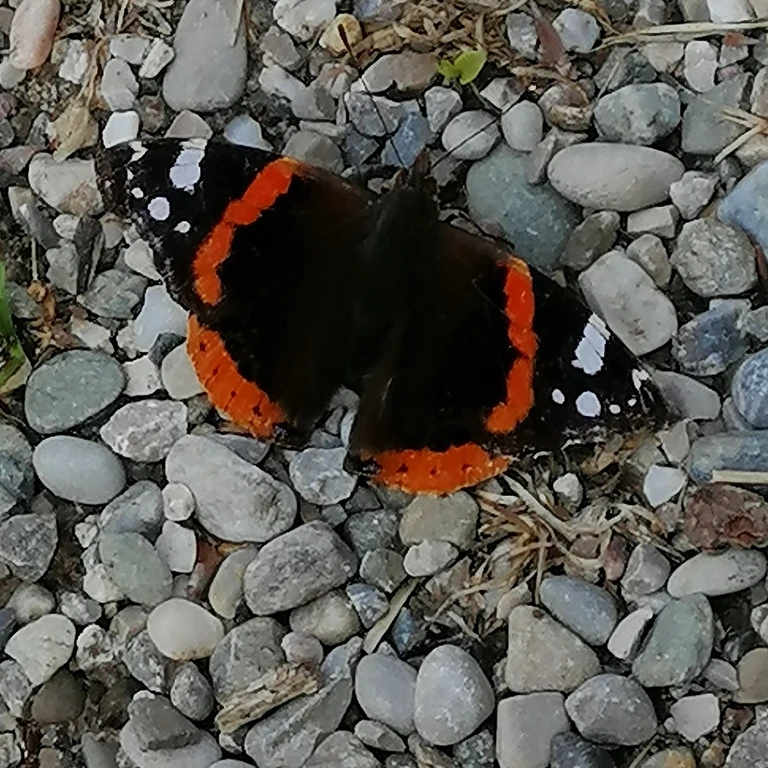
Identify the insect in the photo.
Vanessa atalanta
